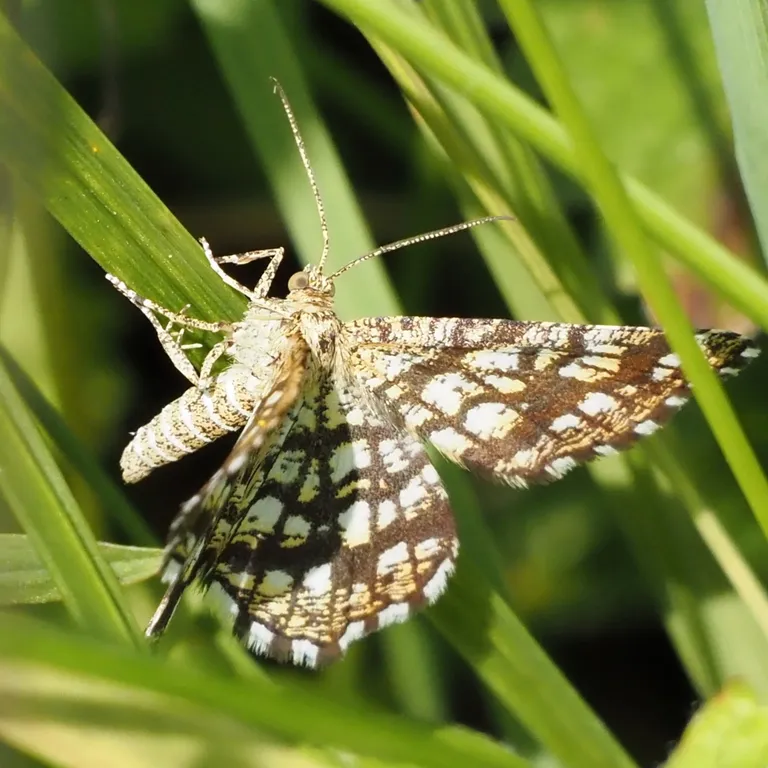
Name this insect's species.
Chiasmia clathrata
